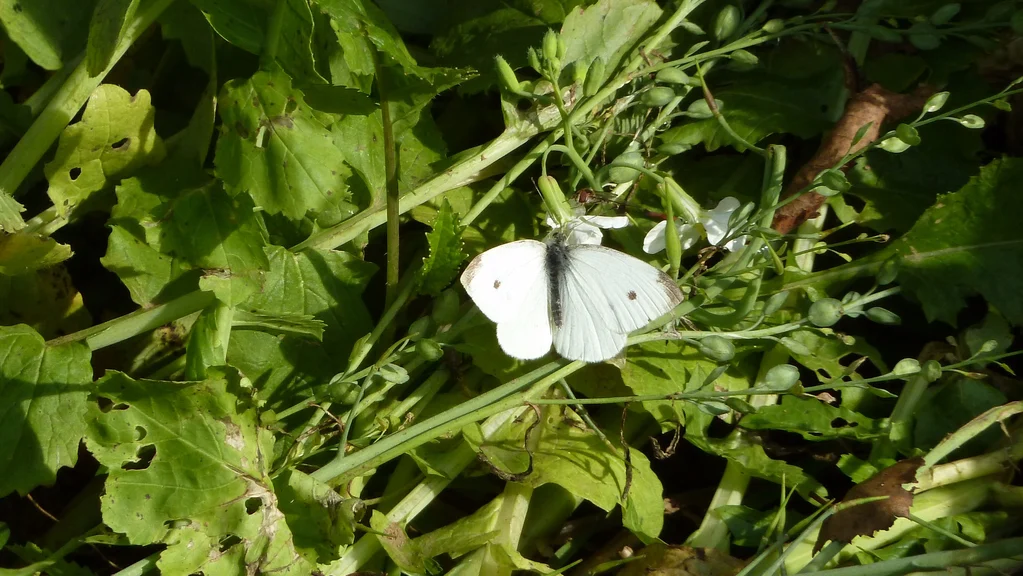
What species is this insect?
Pieris rapae
